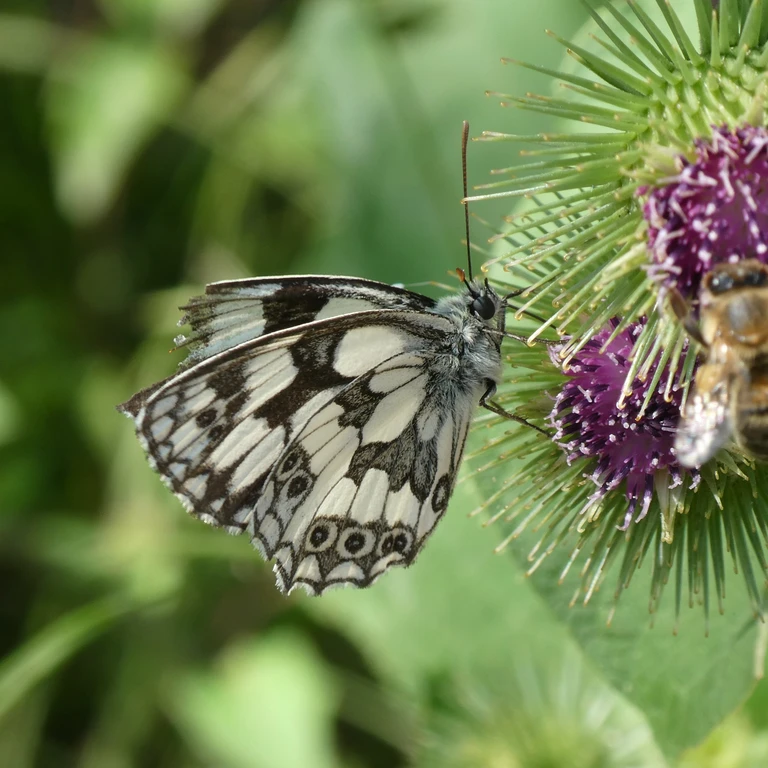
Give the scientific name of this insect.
Melanargia galathea
